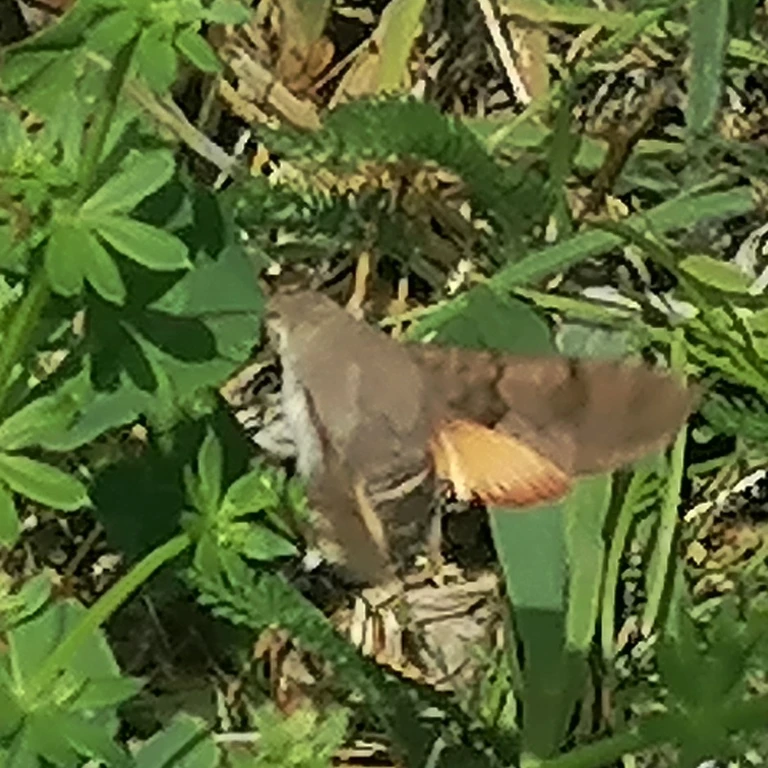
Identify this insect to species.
Macroglossum stellatarum
